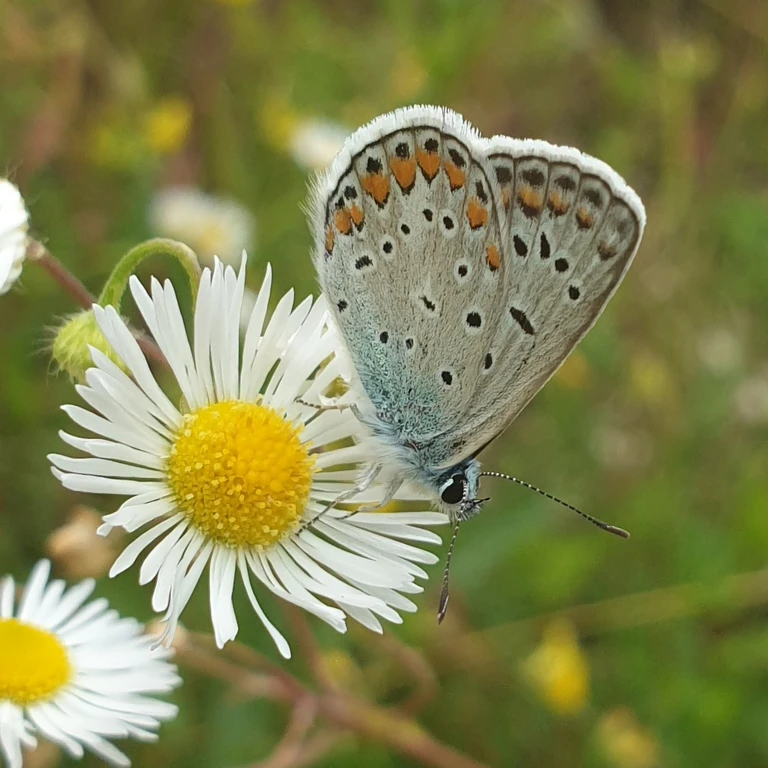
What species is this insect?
Polyommatus icarus
